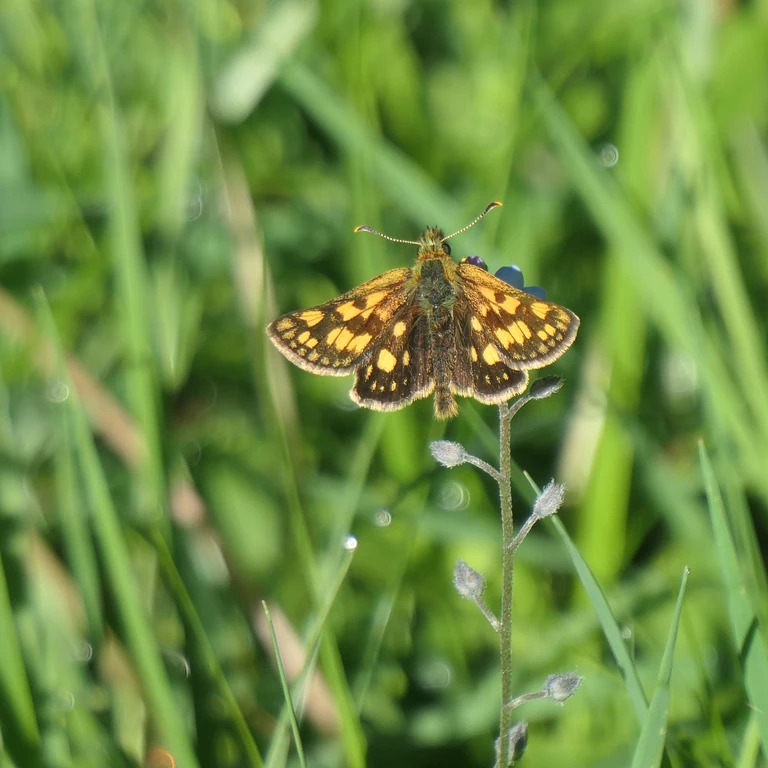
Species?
Carterocephalus palaemon
